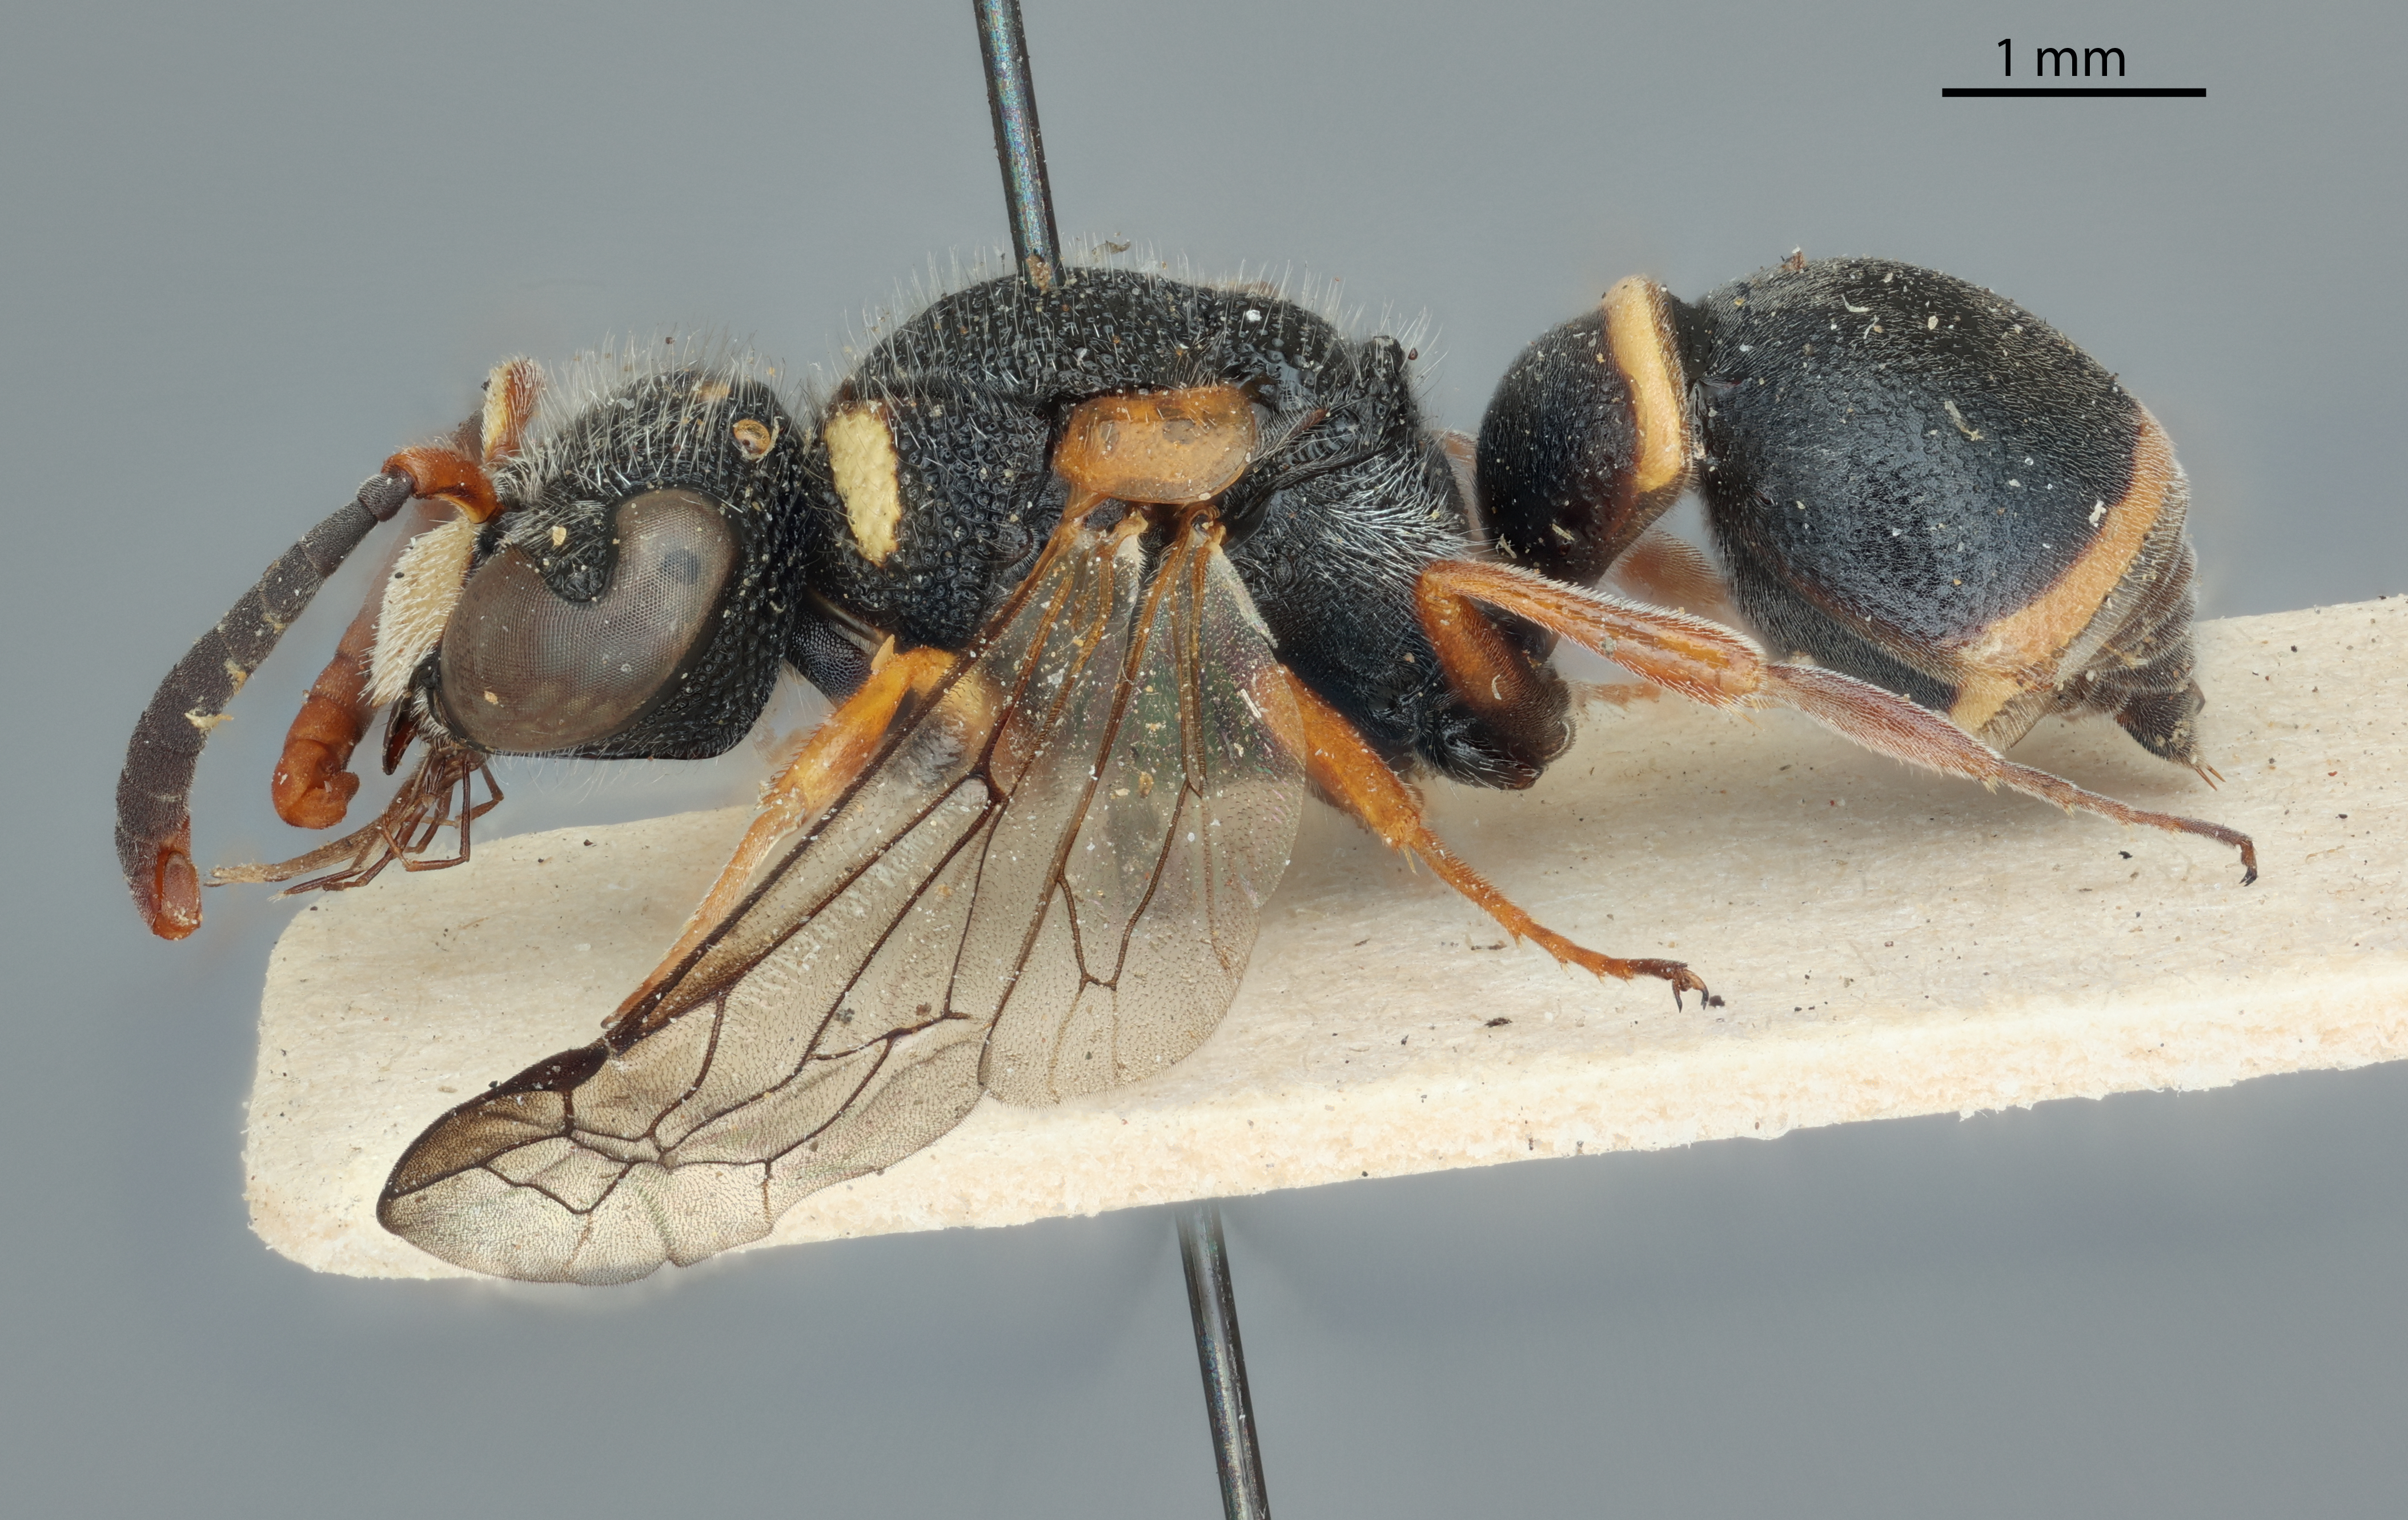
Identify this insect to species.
Odynerus camurus
